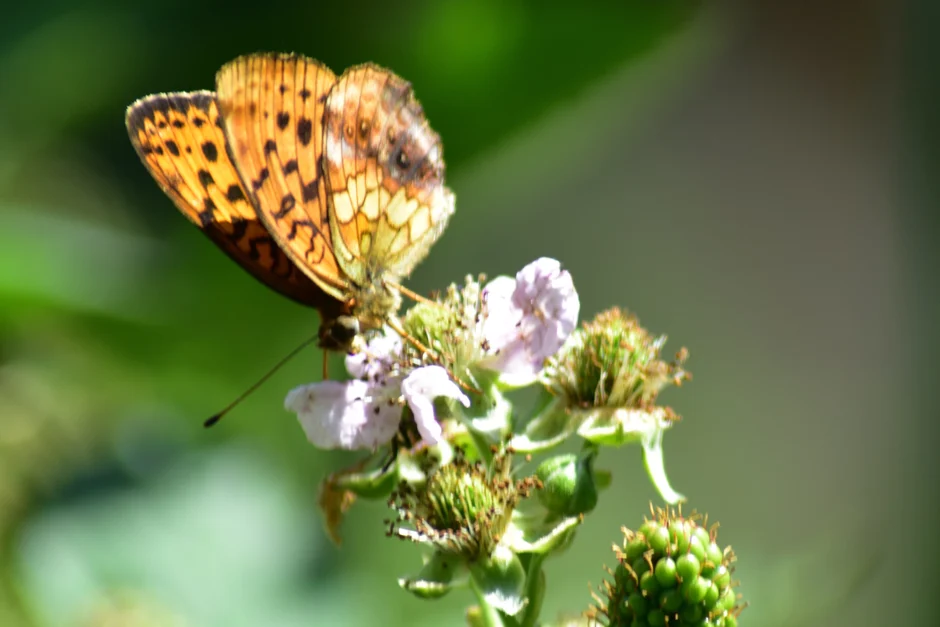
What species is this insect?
Brenthis daphne
